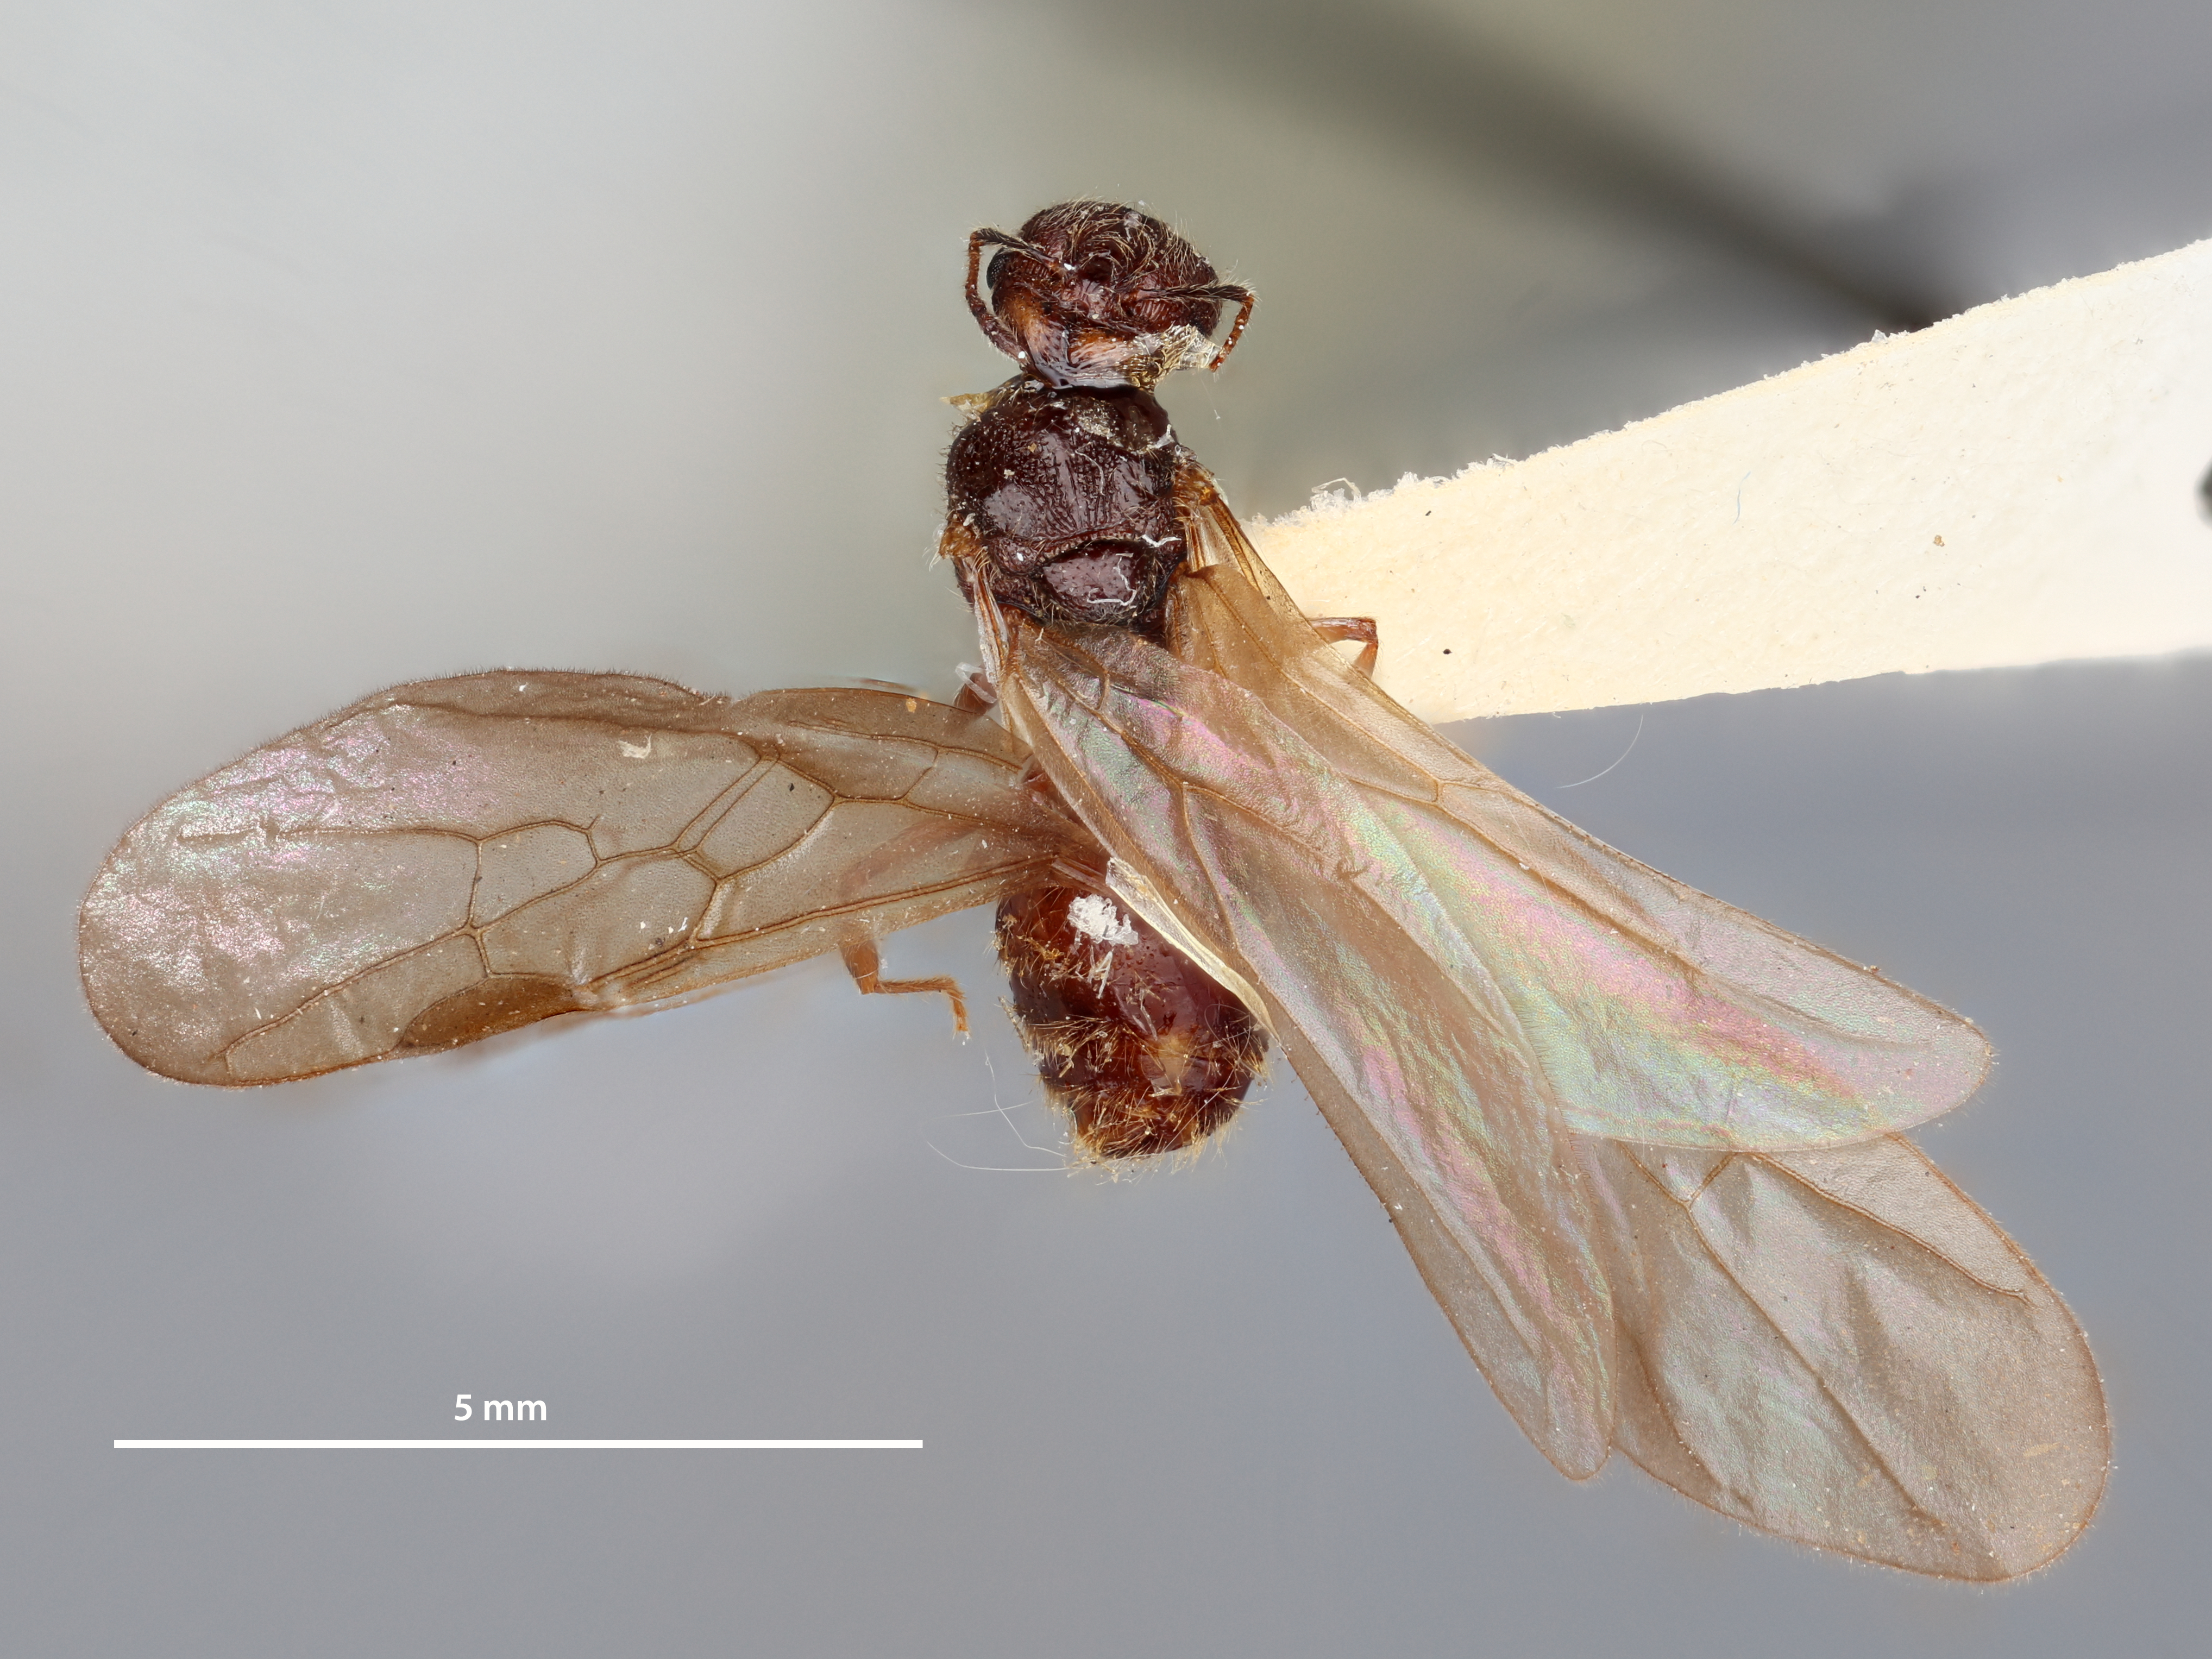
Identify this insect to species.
Pheidole carapunco
